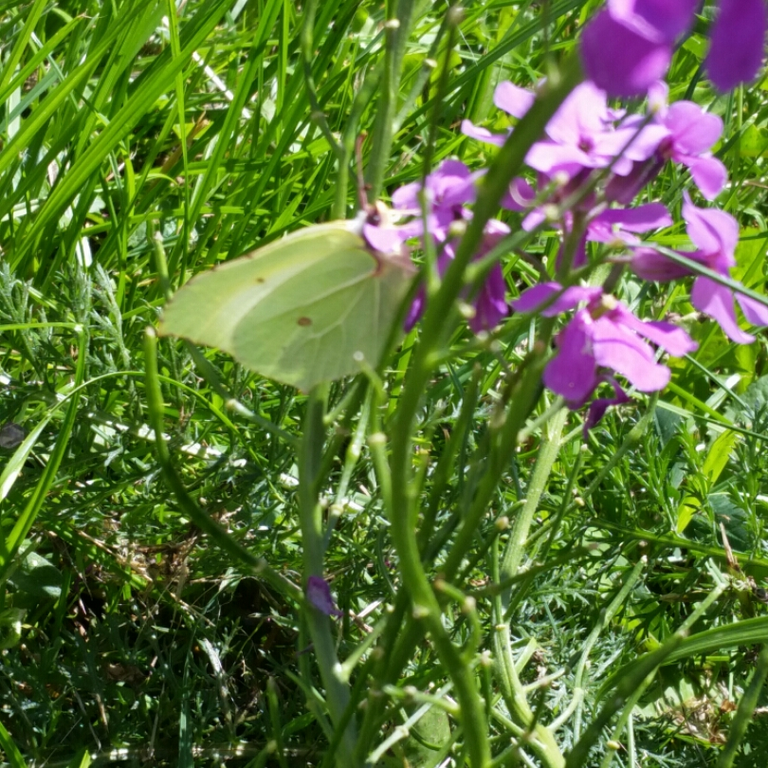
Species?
Gonepteryx rhamni
